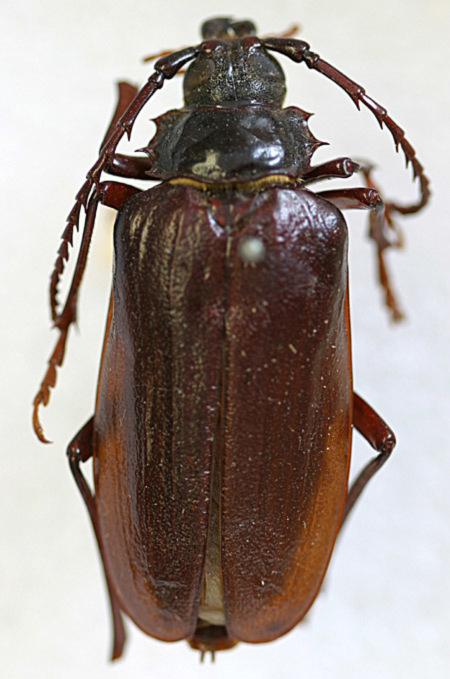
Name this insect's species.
Prionus townsendi
